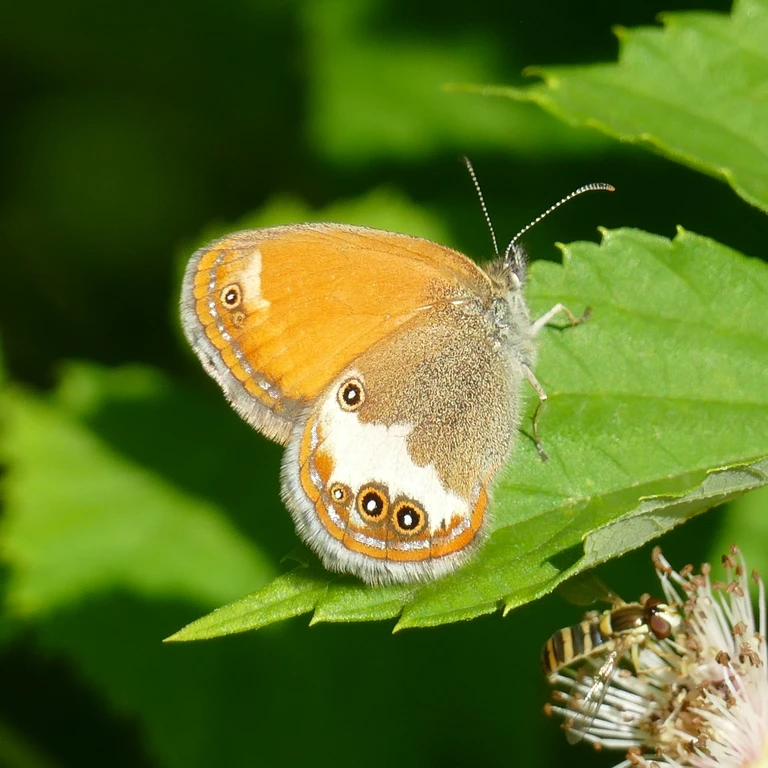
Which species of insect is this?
Coenonympha arcania
